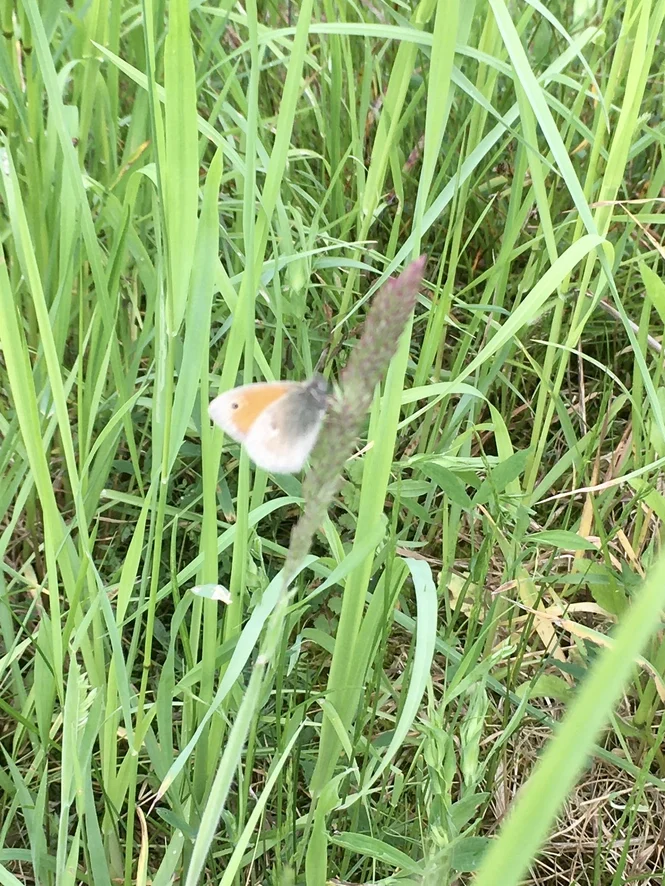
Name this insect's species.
Coenonympha pamphilus
